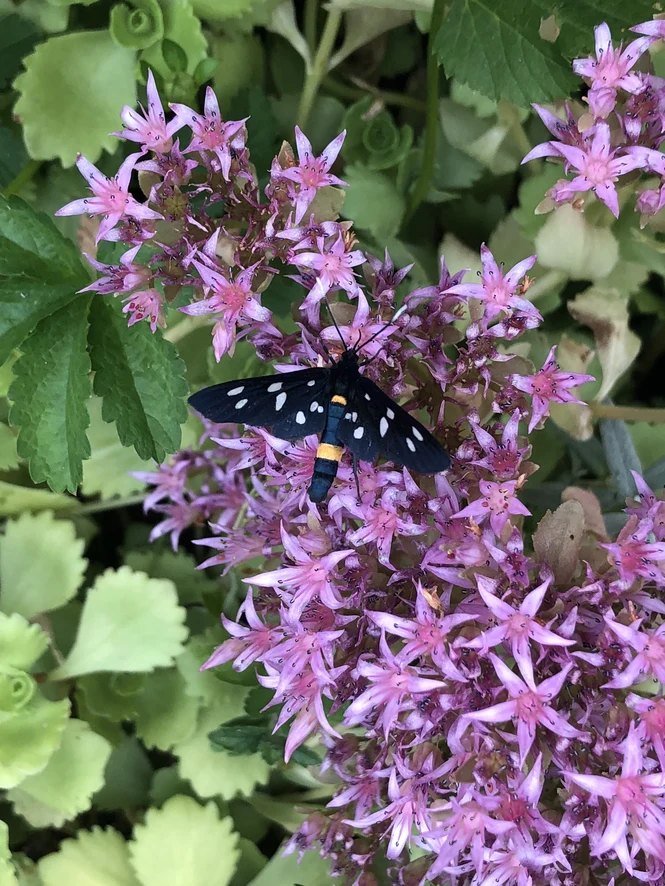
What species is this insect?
Amata phegea
